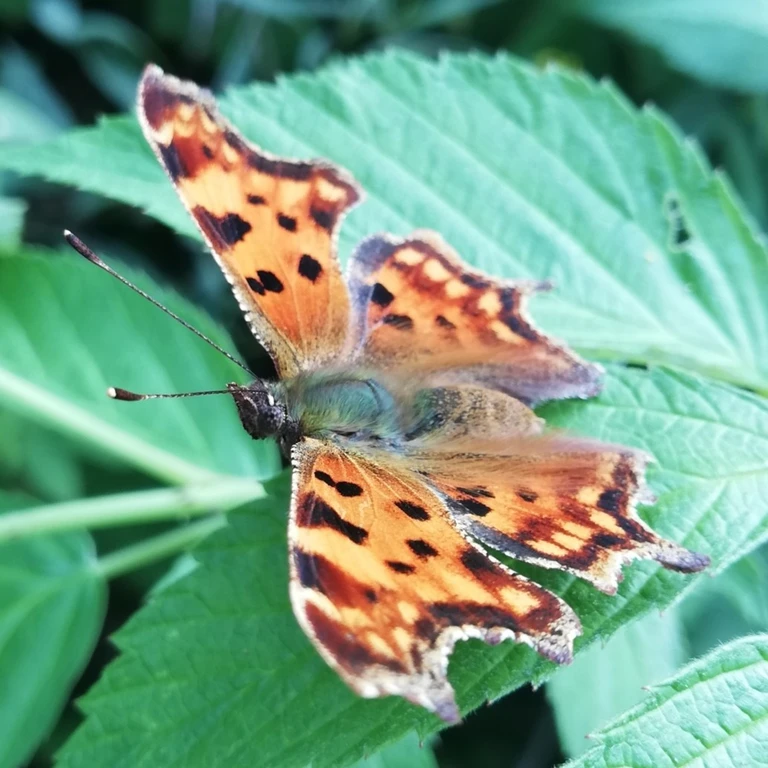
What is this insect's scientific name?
Polygonia c-album
